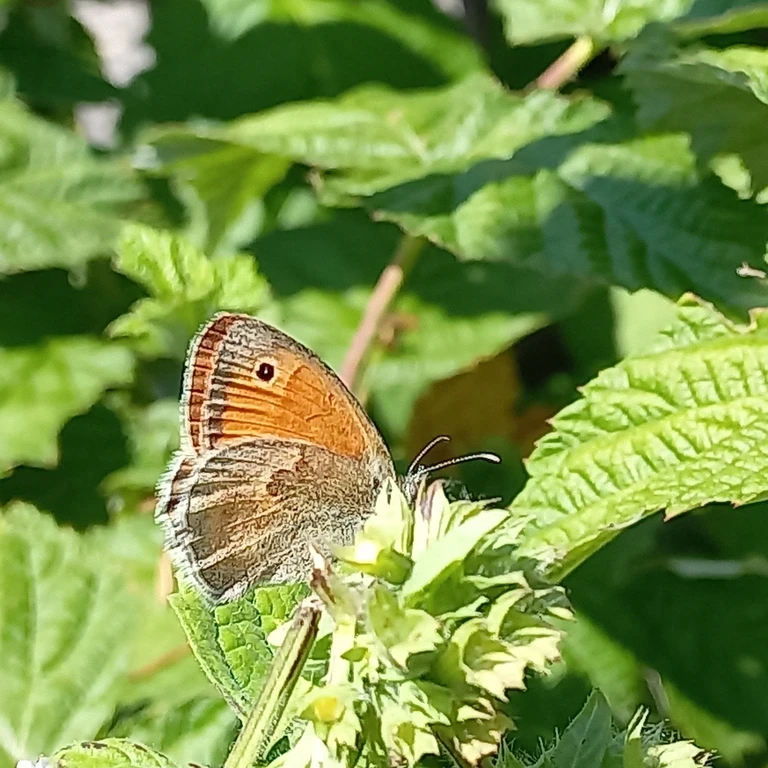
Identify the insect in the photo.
Coenonympha pamphilus
